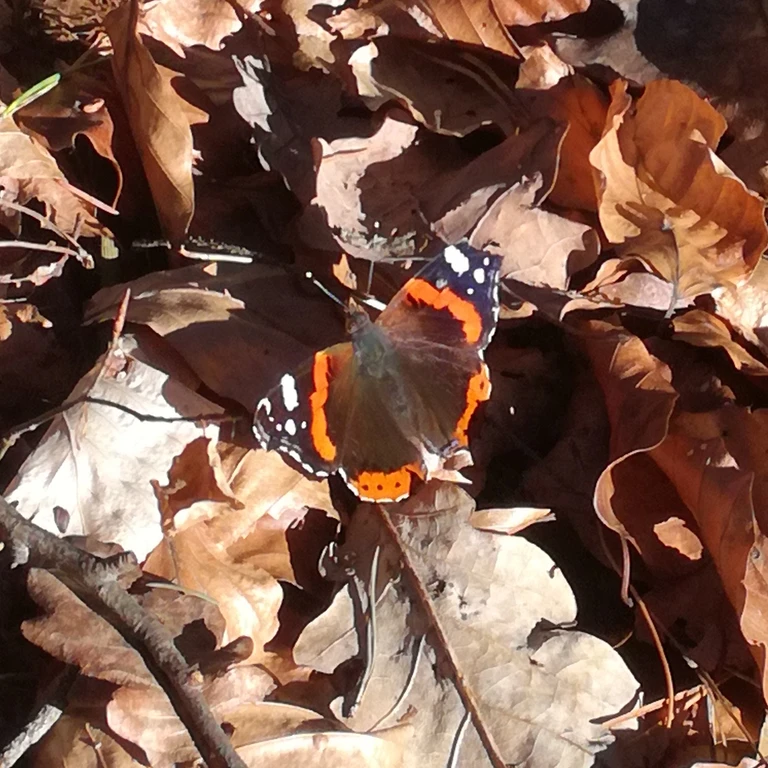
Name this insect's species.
Vanessa atalanta
